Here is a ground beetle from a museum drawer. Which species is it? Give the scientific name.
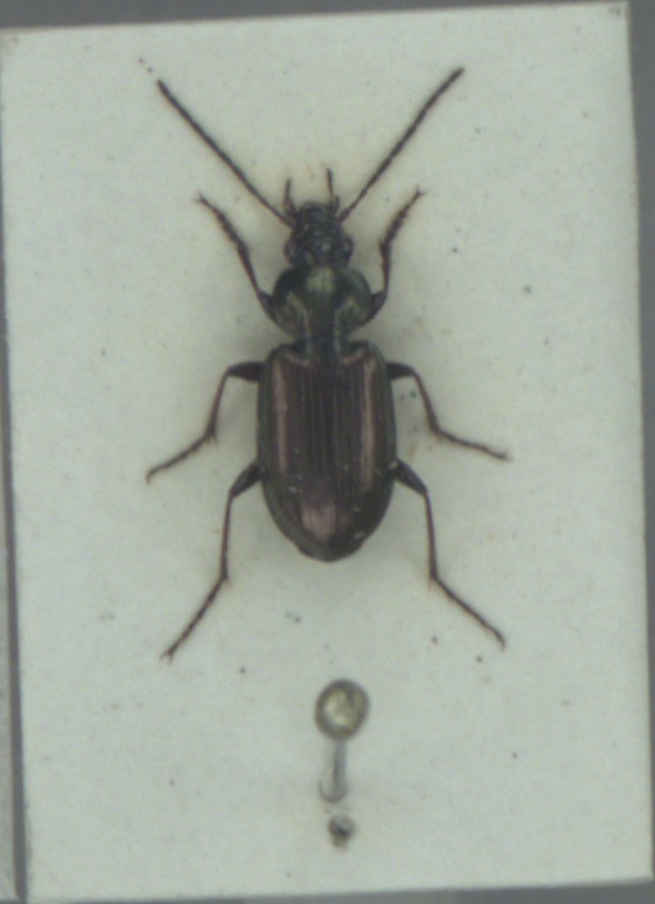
Agonum muelleri
